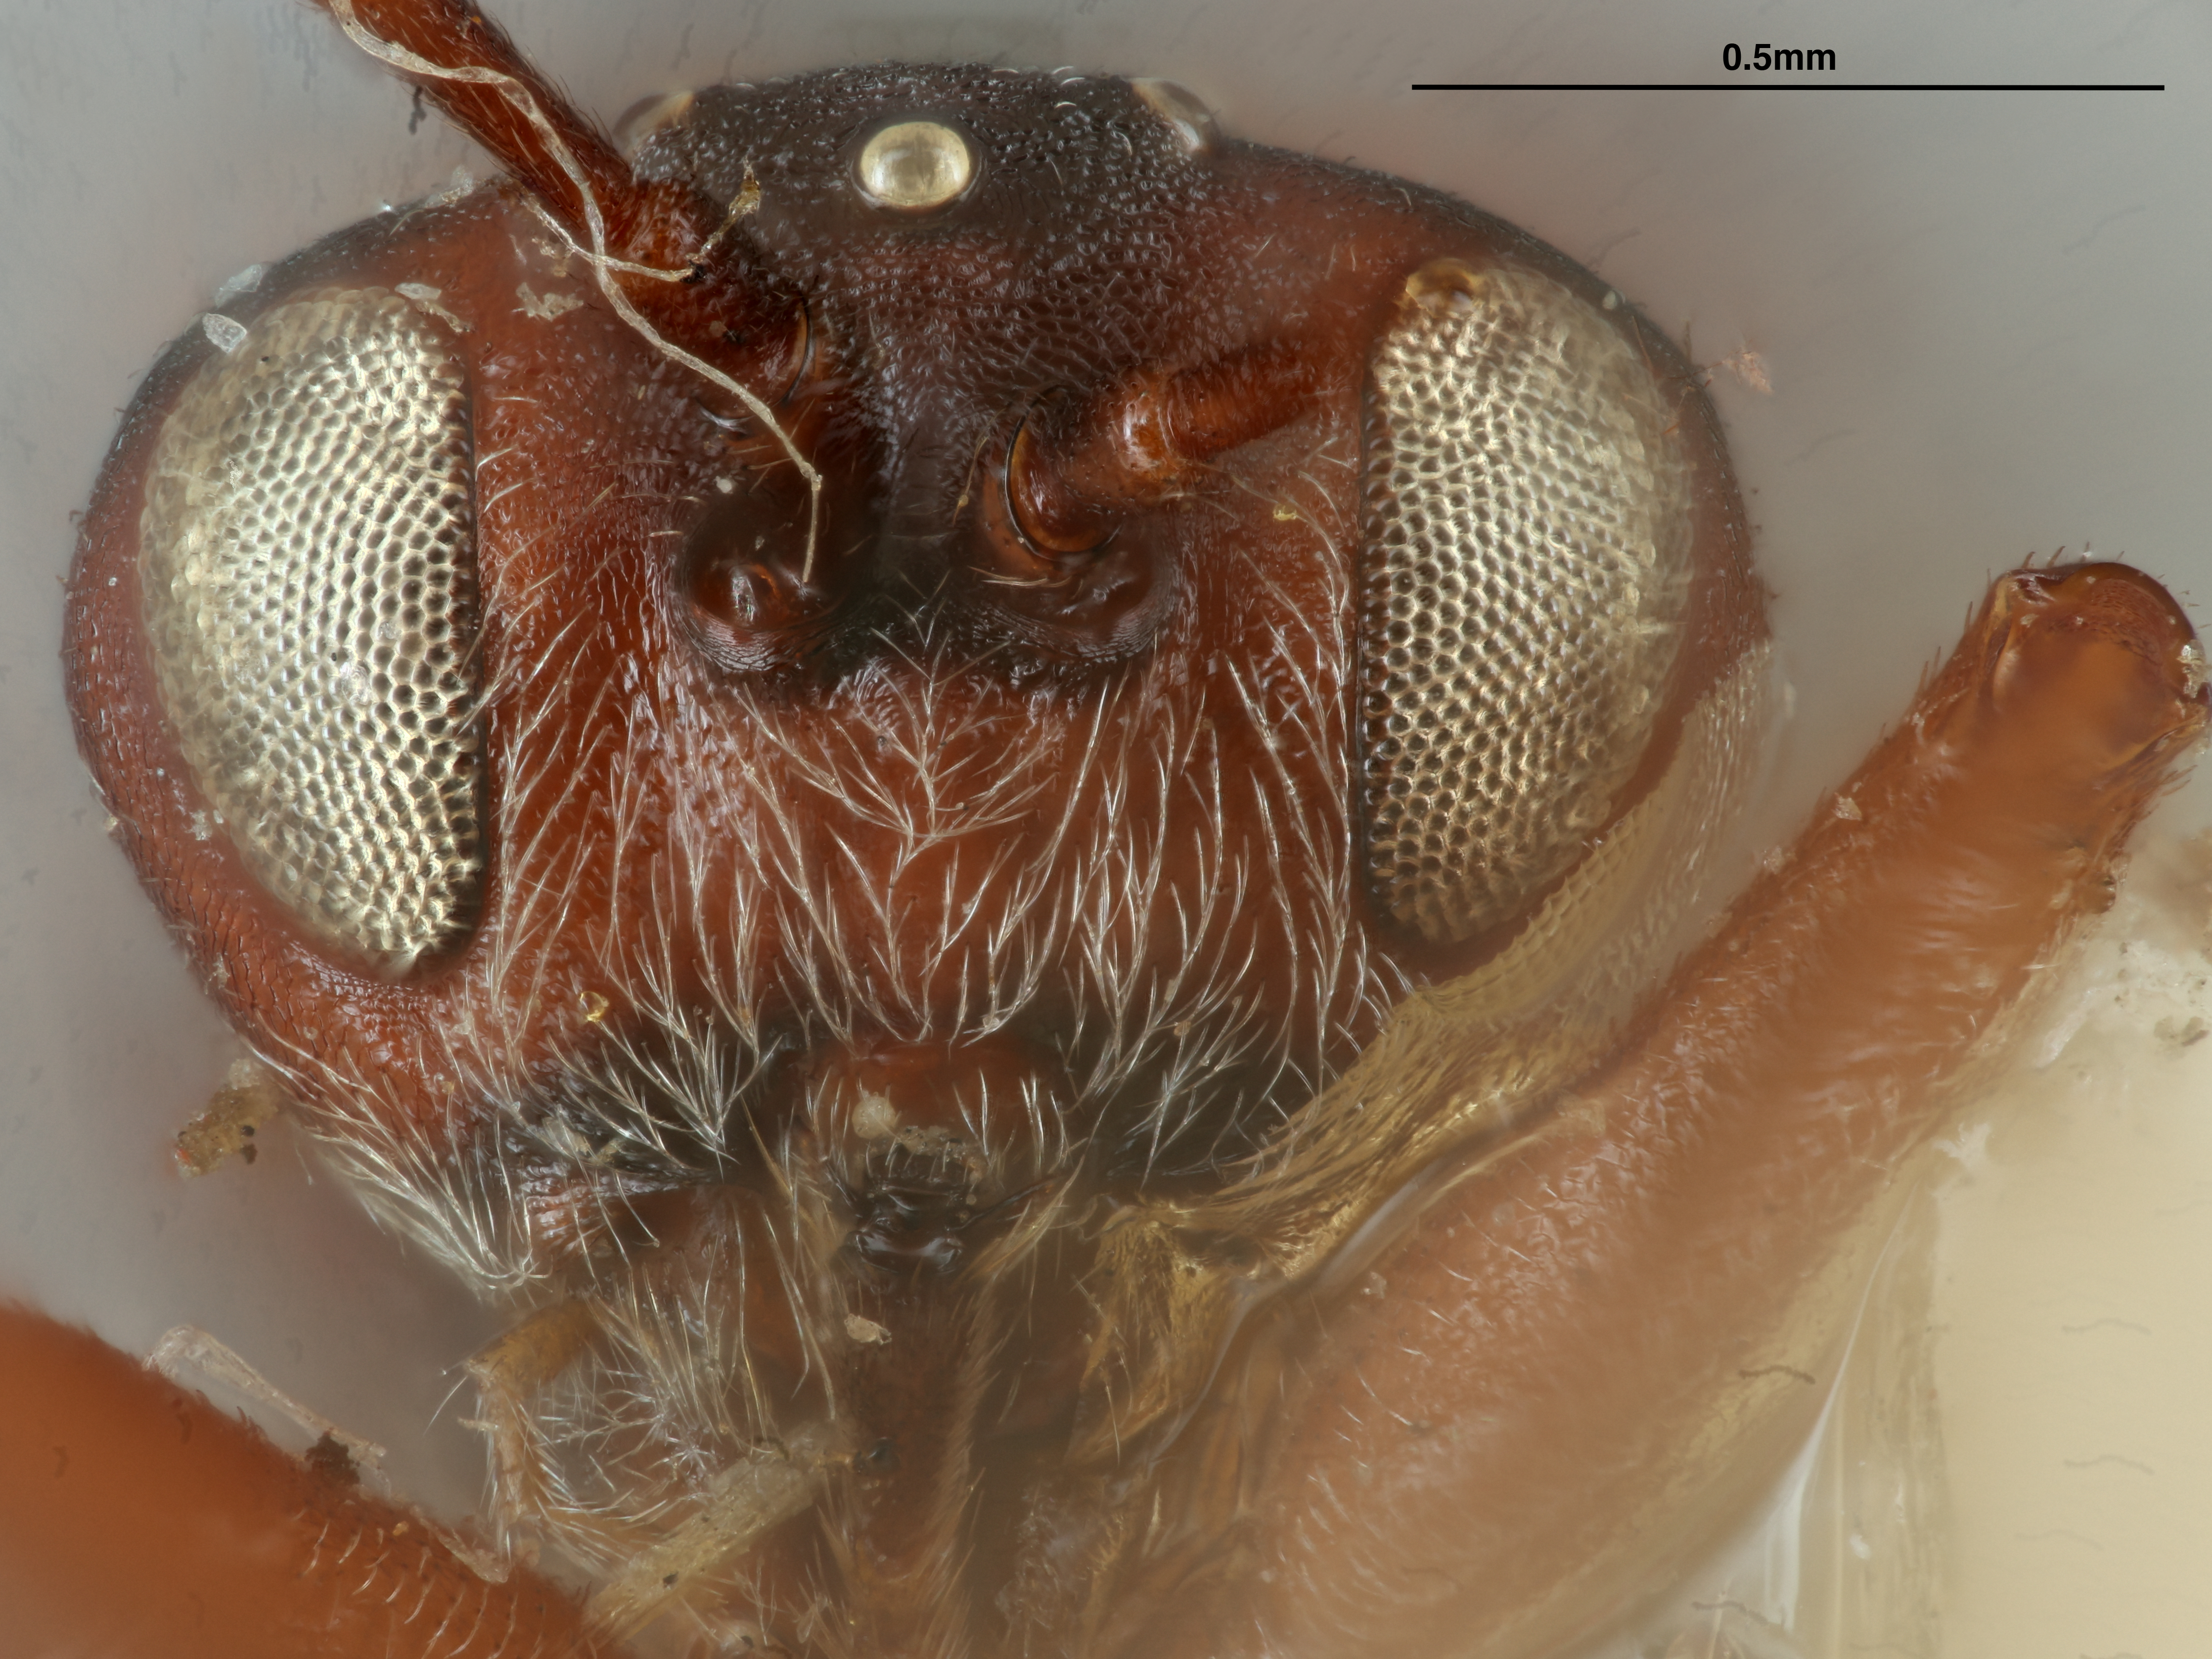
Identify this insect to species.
Callirhytis oblata
